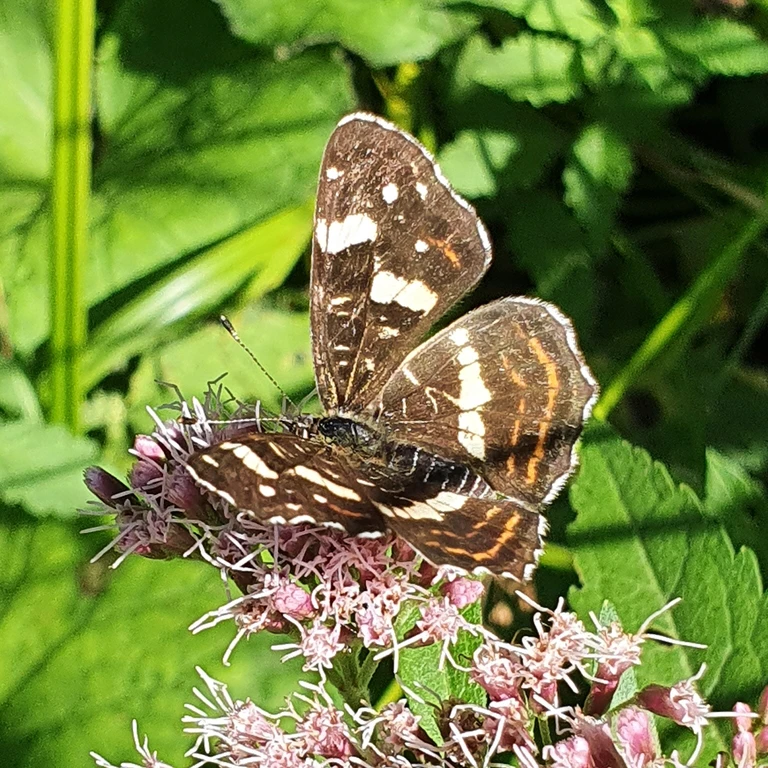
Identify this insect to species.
Araschnia levana
